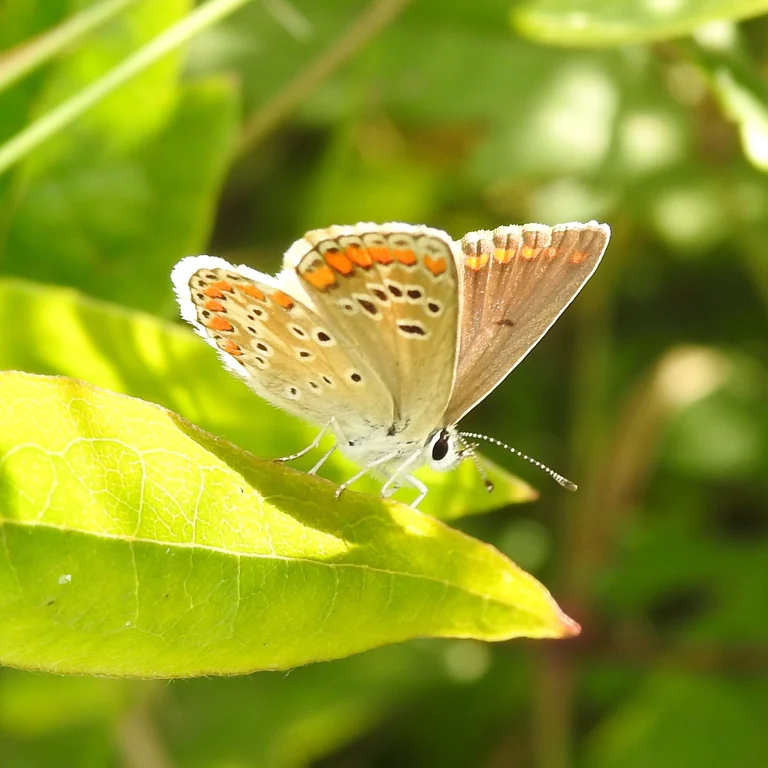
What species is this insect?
Aricia agestis/artaxerxes
